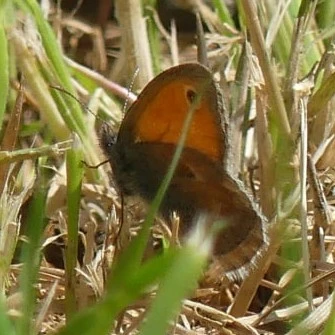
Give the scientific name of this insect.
Coenonympha pamphilus
